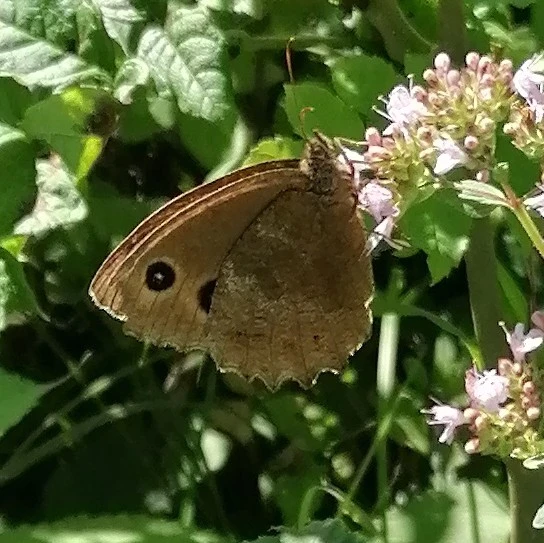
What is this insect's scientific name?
Minois dryas
